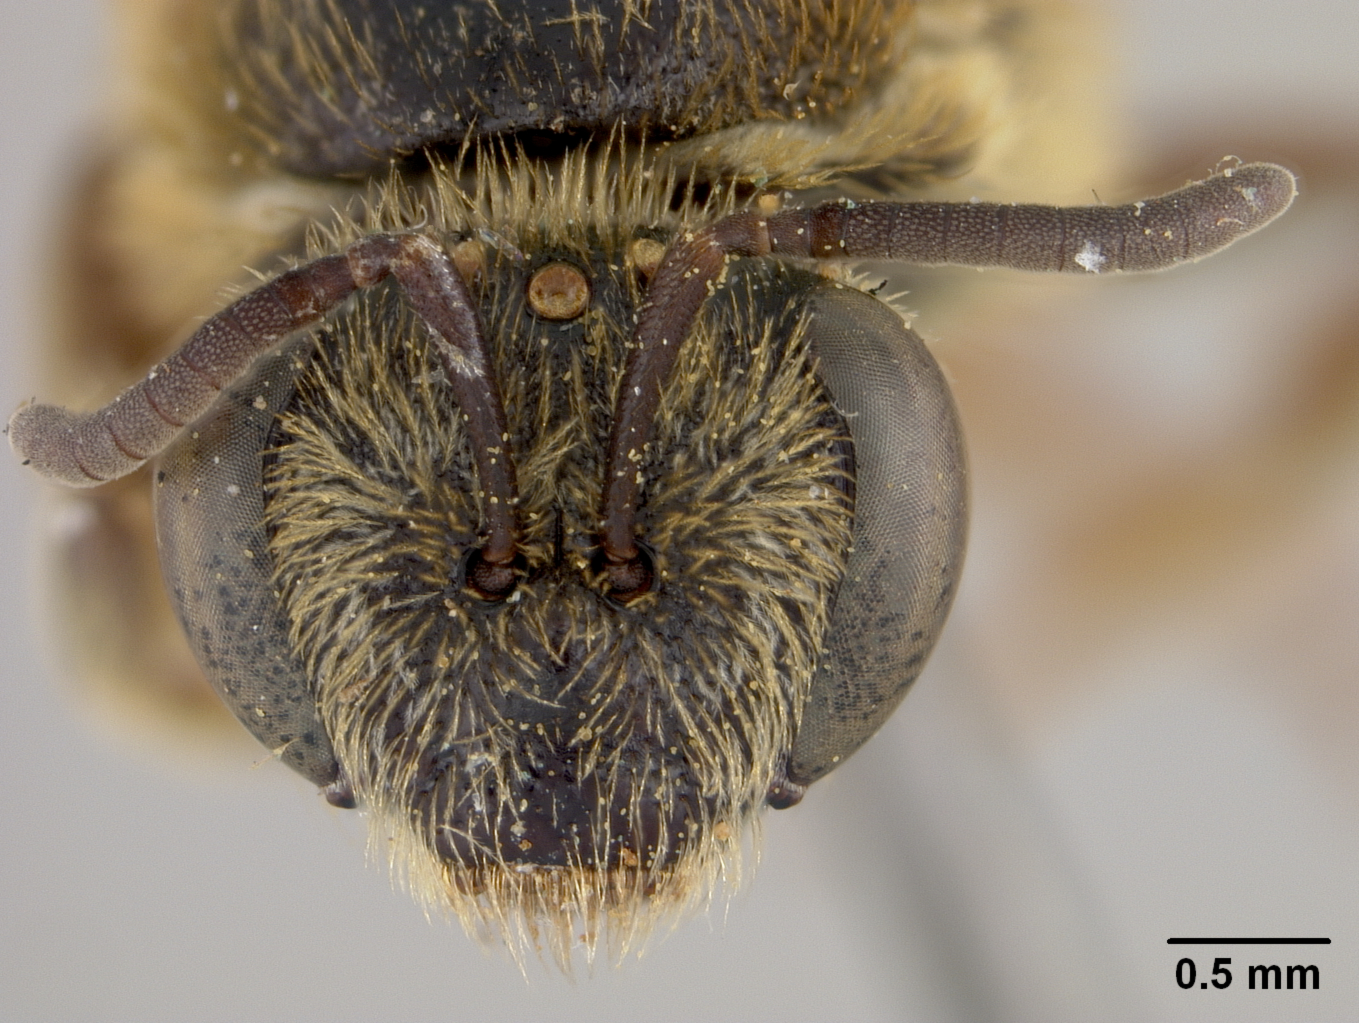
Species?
Lasioglossum timberlakei
